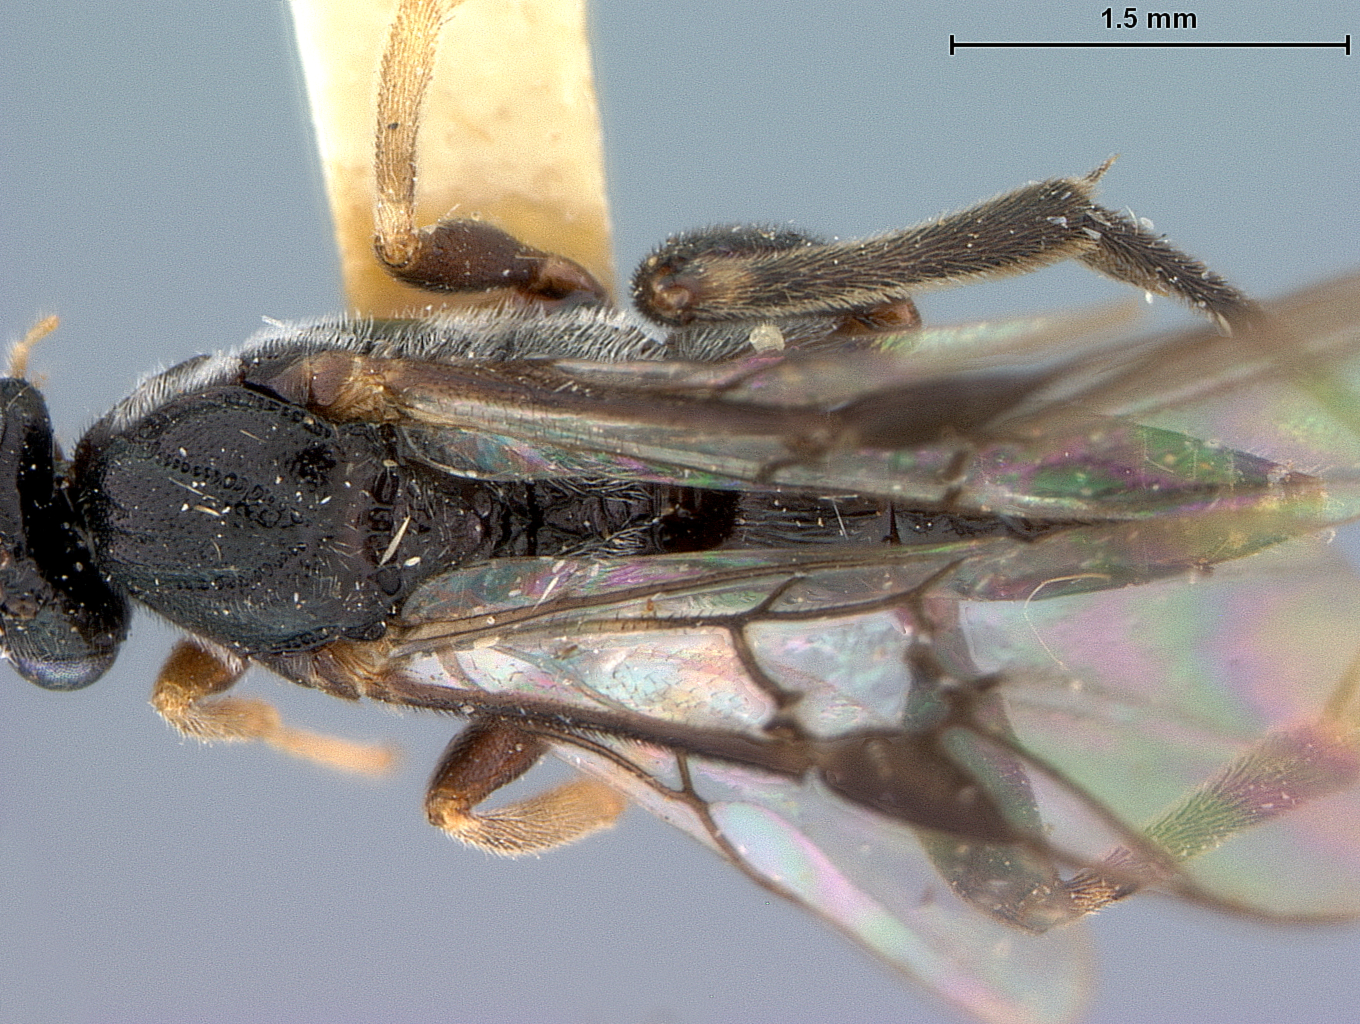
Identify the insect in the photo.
Baeognatha luzonica
